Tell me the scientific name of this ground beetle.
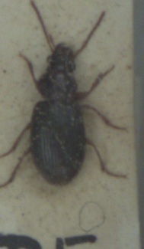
Bradycellus sharpi
